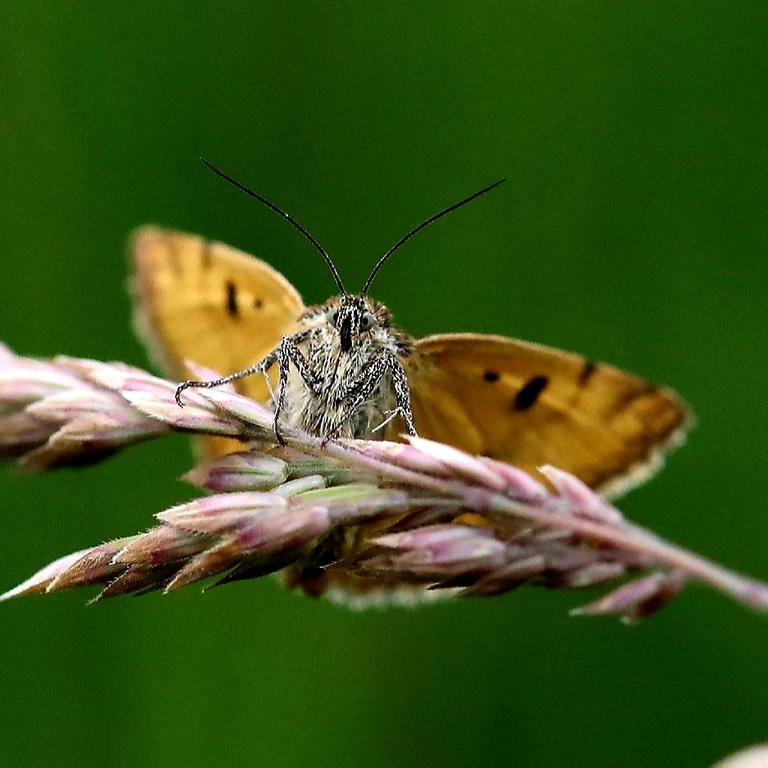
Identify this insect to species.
Euclidia glyphica
